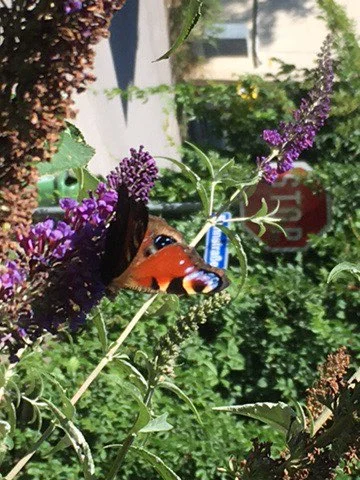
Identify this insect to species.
Aglais io
